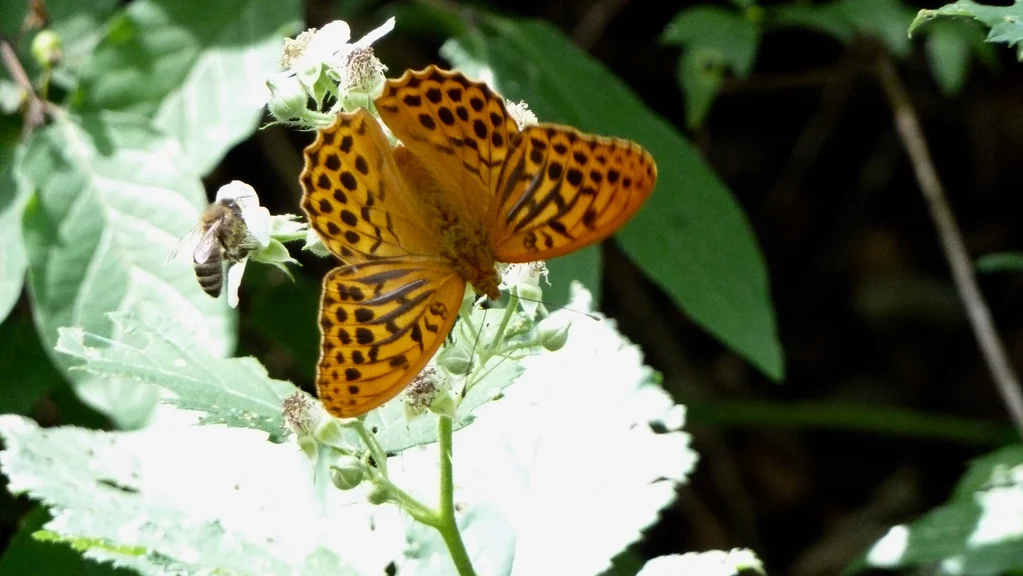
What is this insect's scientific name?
Argynnis paphia
